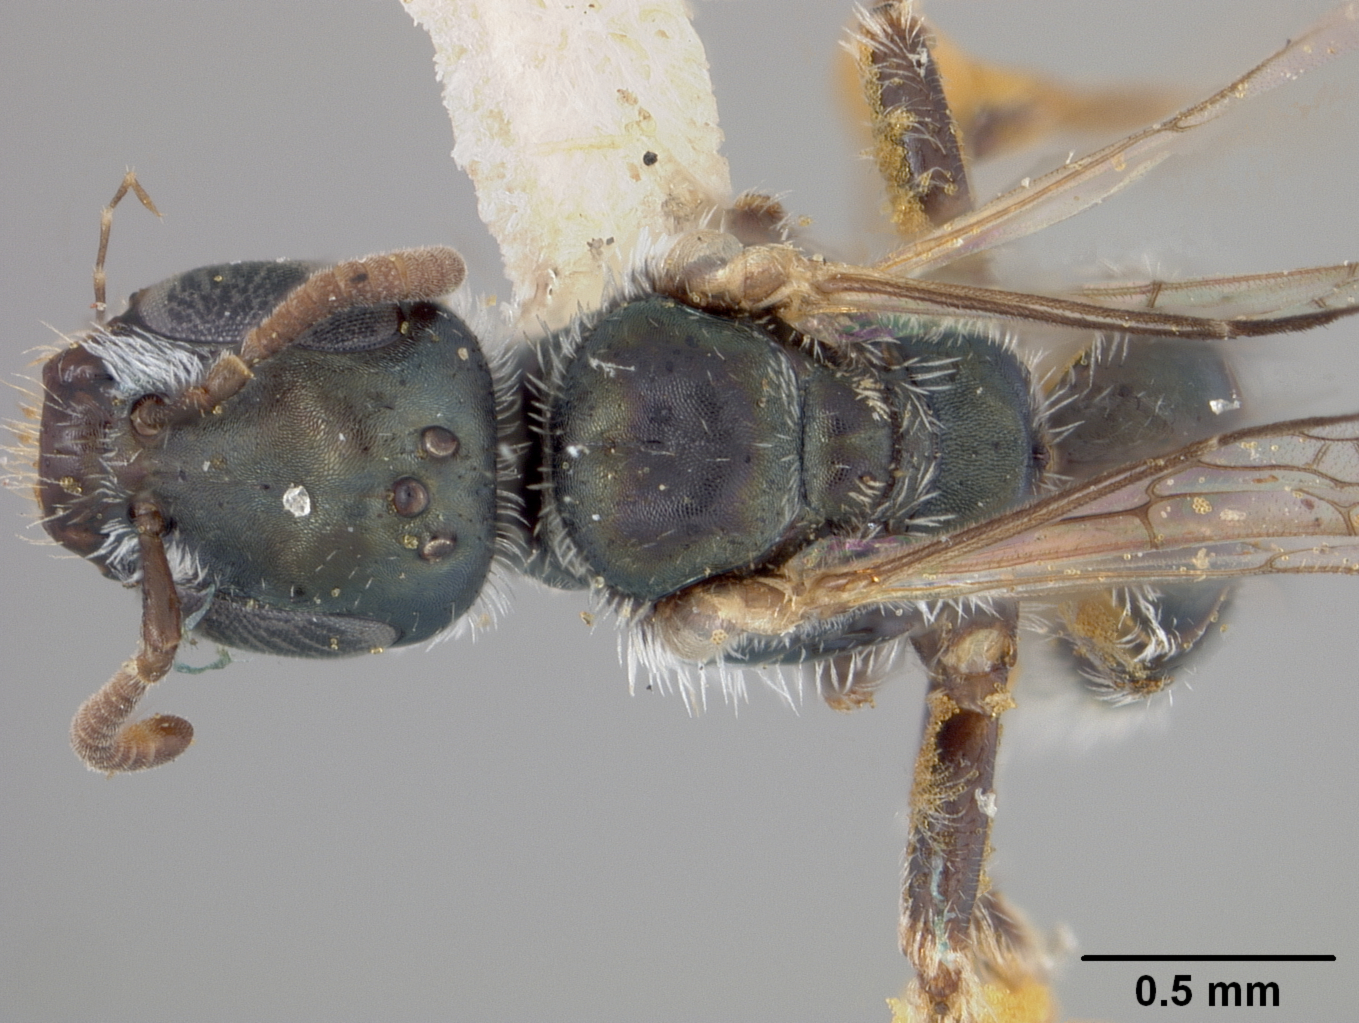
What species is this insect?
Conanthalictus cotullensis
